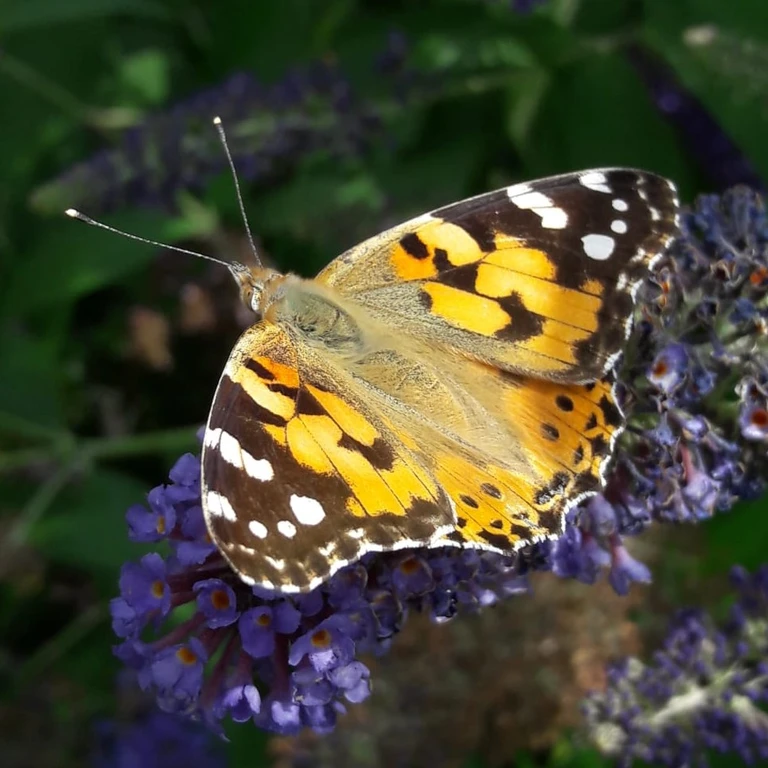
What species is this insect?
Vanessa cardui
